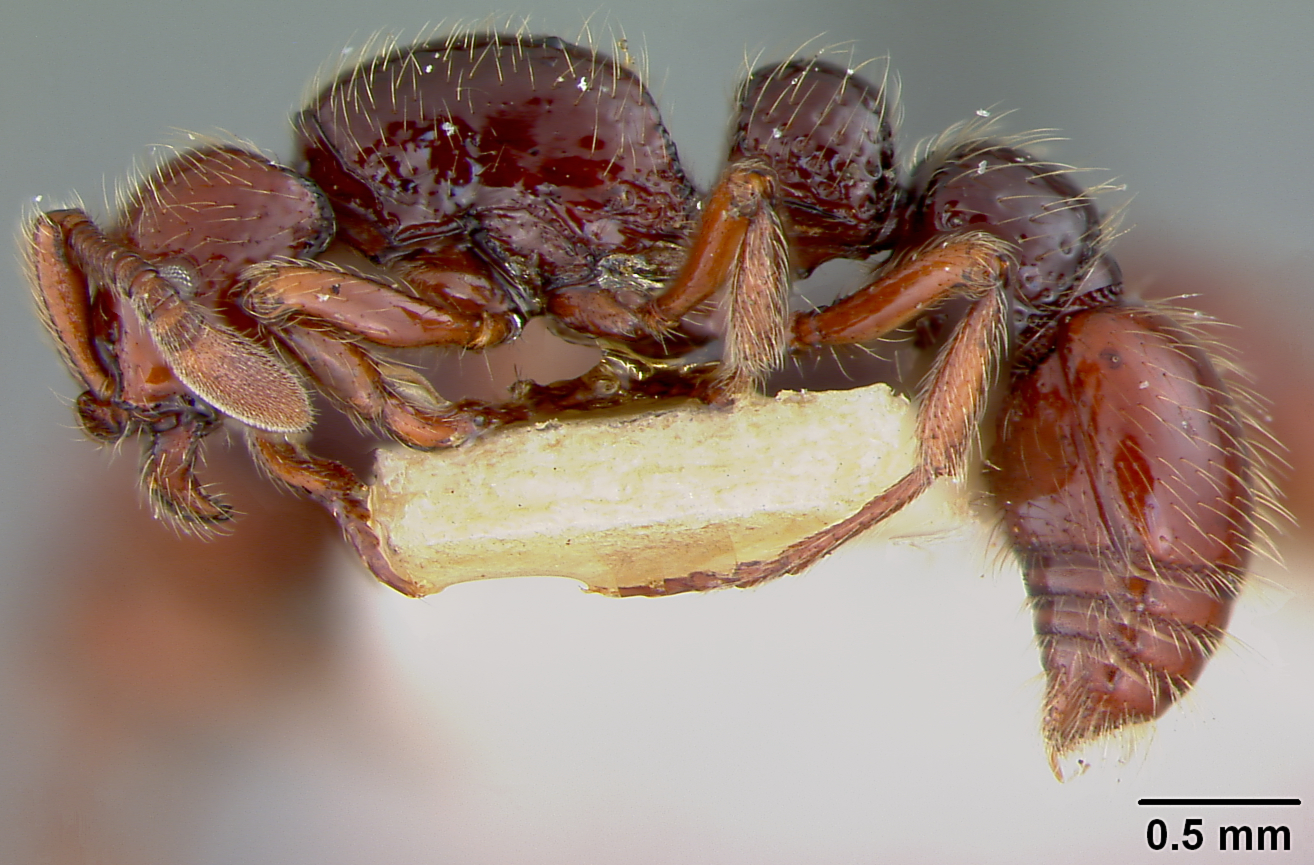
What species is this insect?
Cerapachys majusculus
